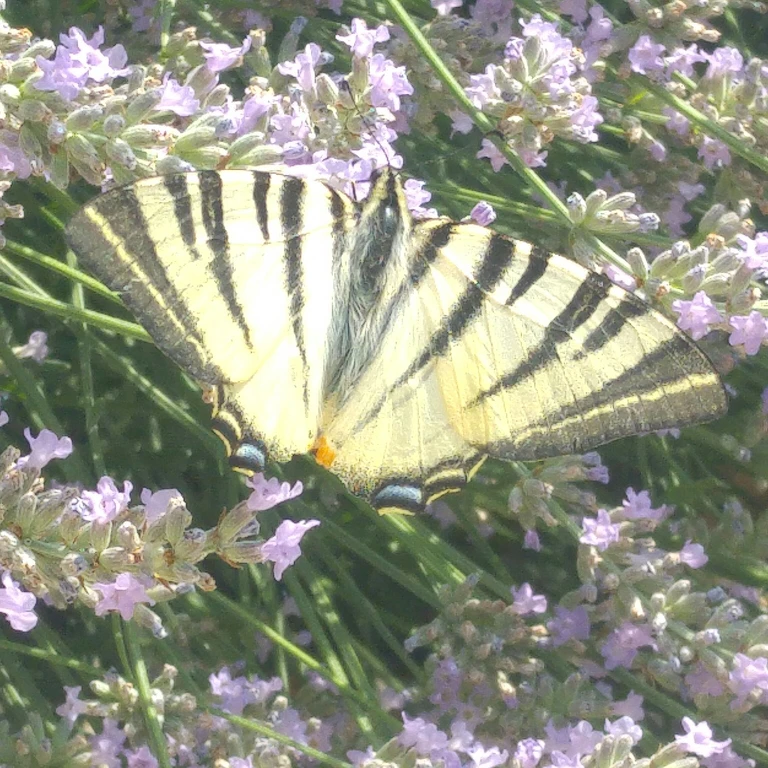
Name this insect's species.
Iphiclides podalirius
